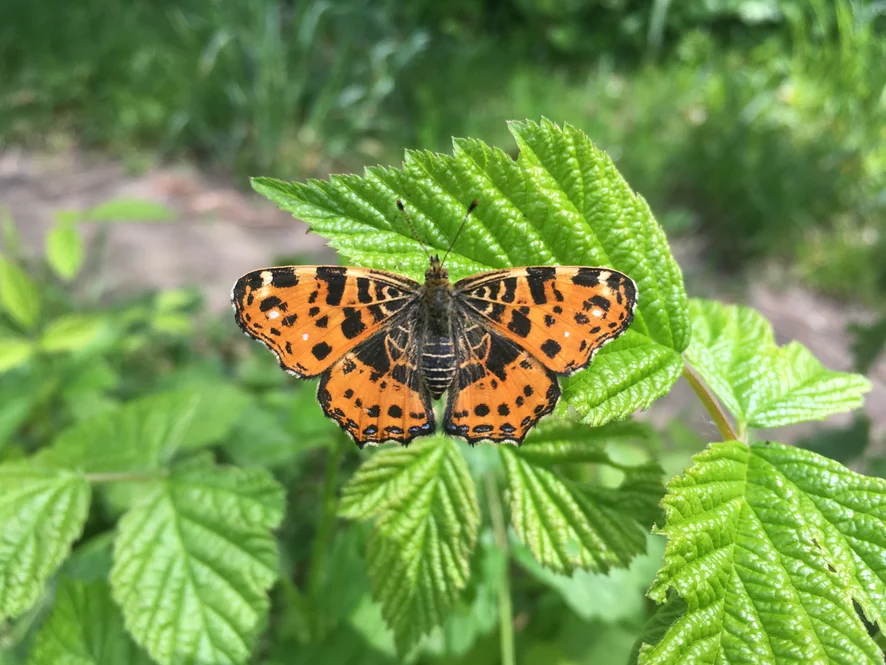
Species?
Araschnia levana
